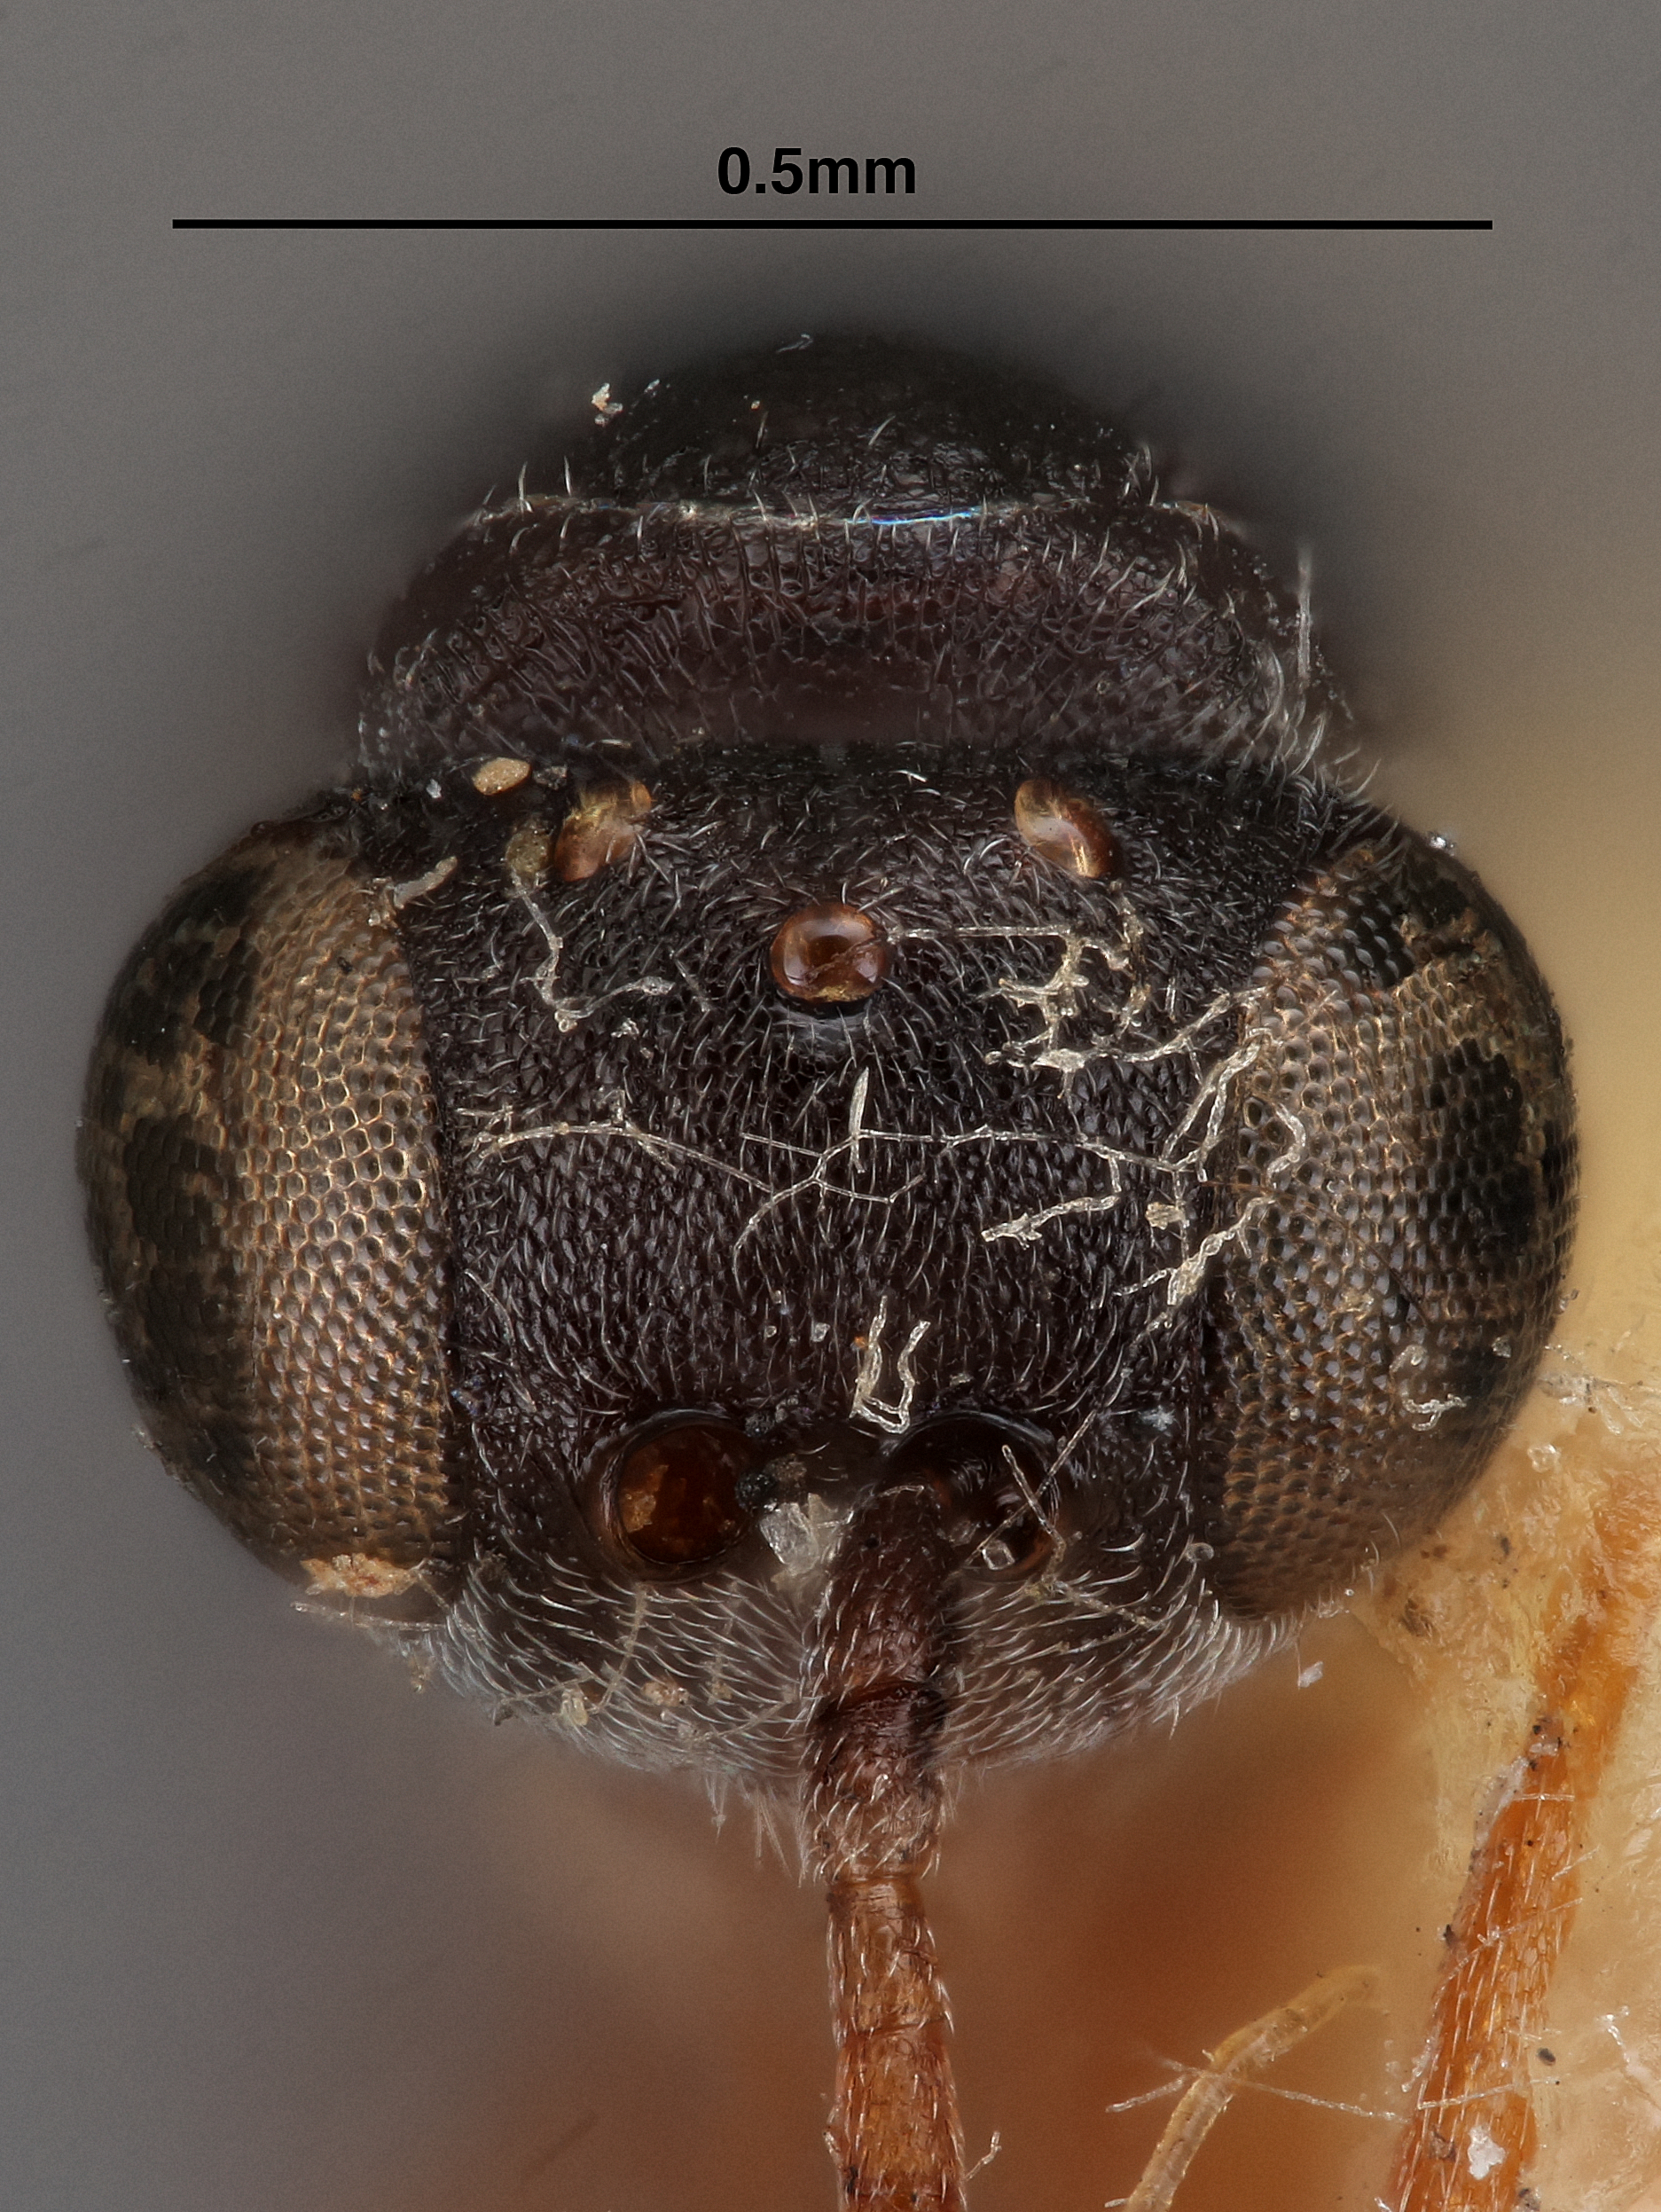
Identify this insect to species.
Amblynotus jowensis
